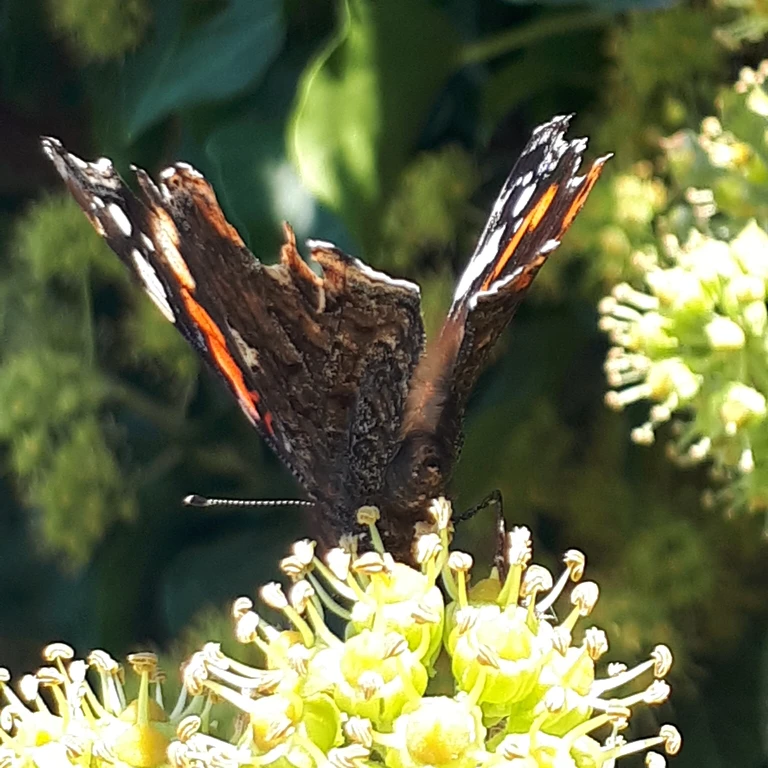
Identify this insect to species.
Vanessa atalanta
